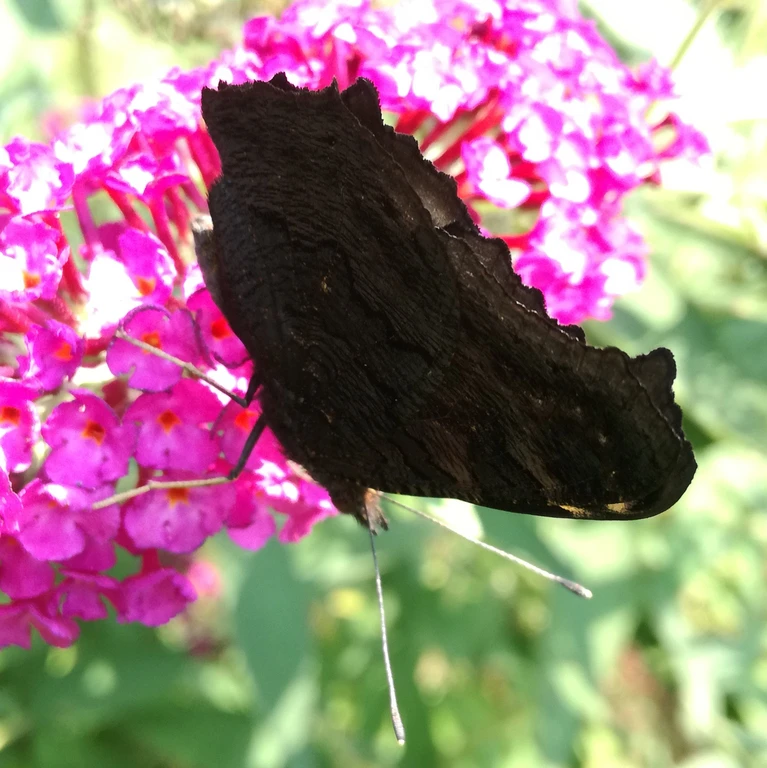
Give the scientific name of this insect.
Aglais io
